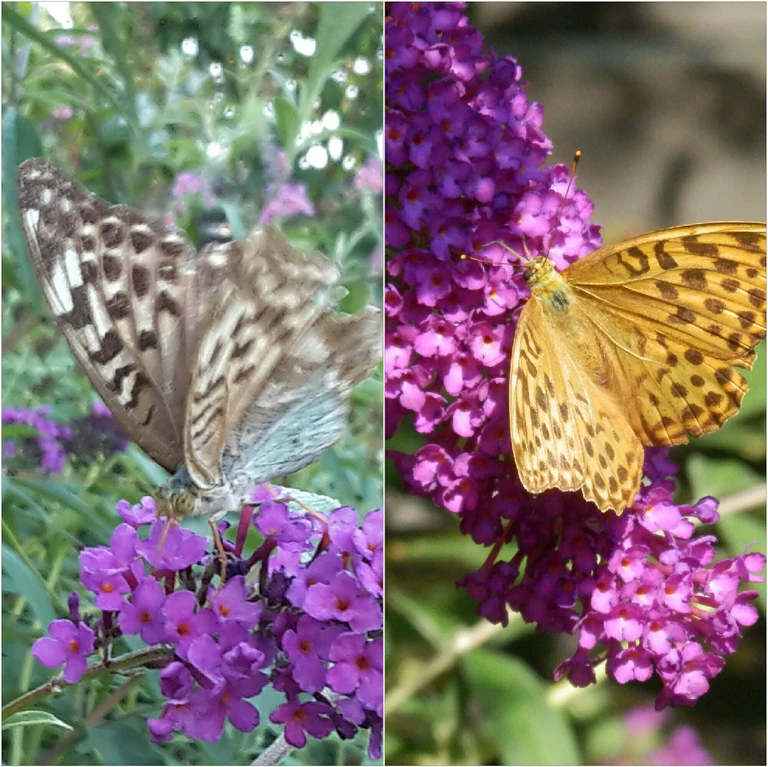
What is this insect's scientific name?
Argynnis paphia
